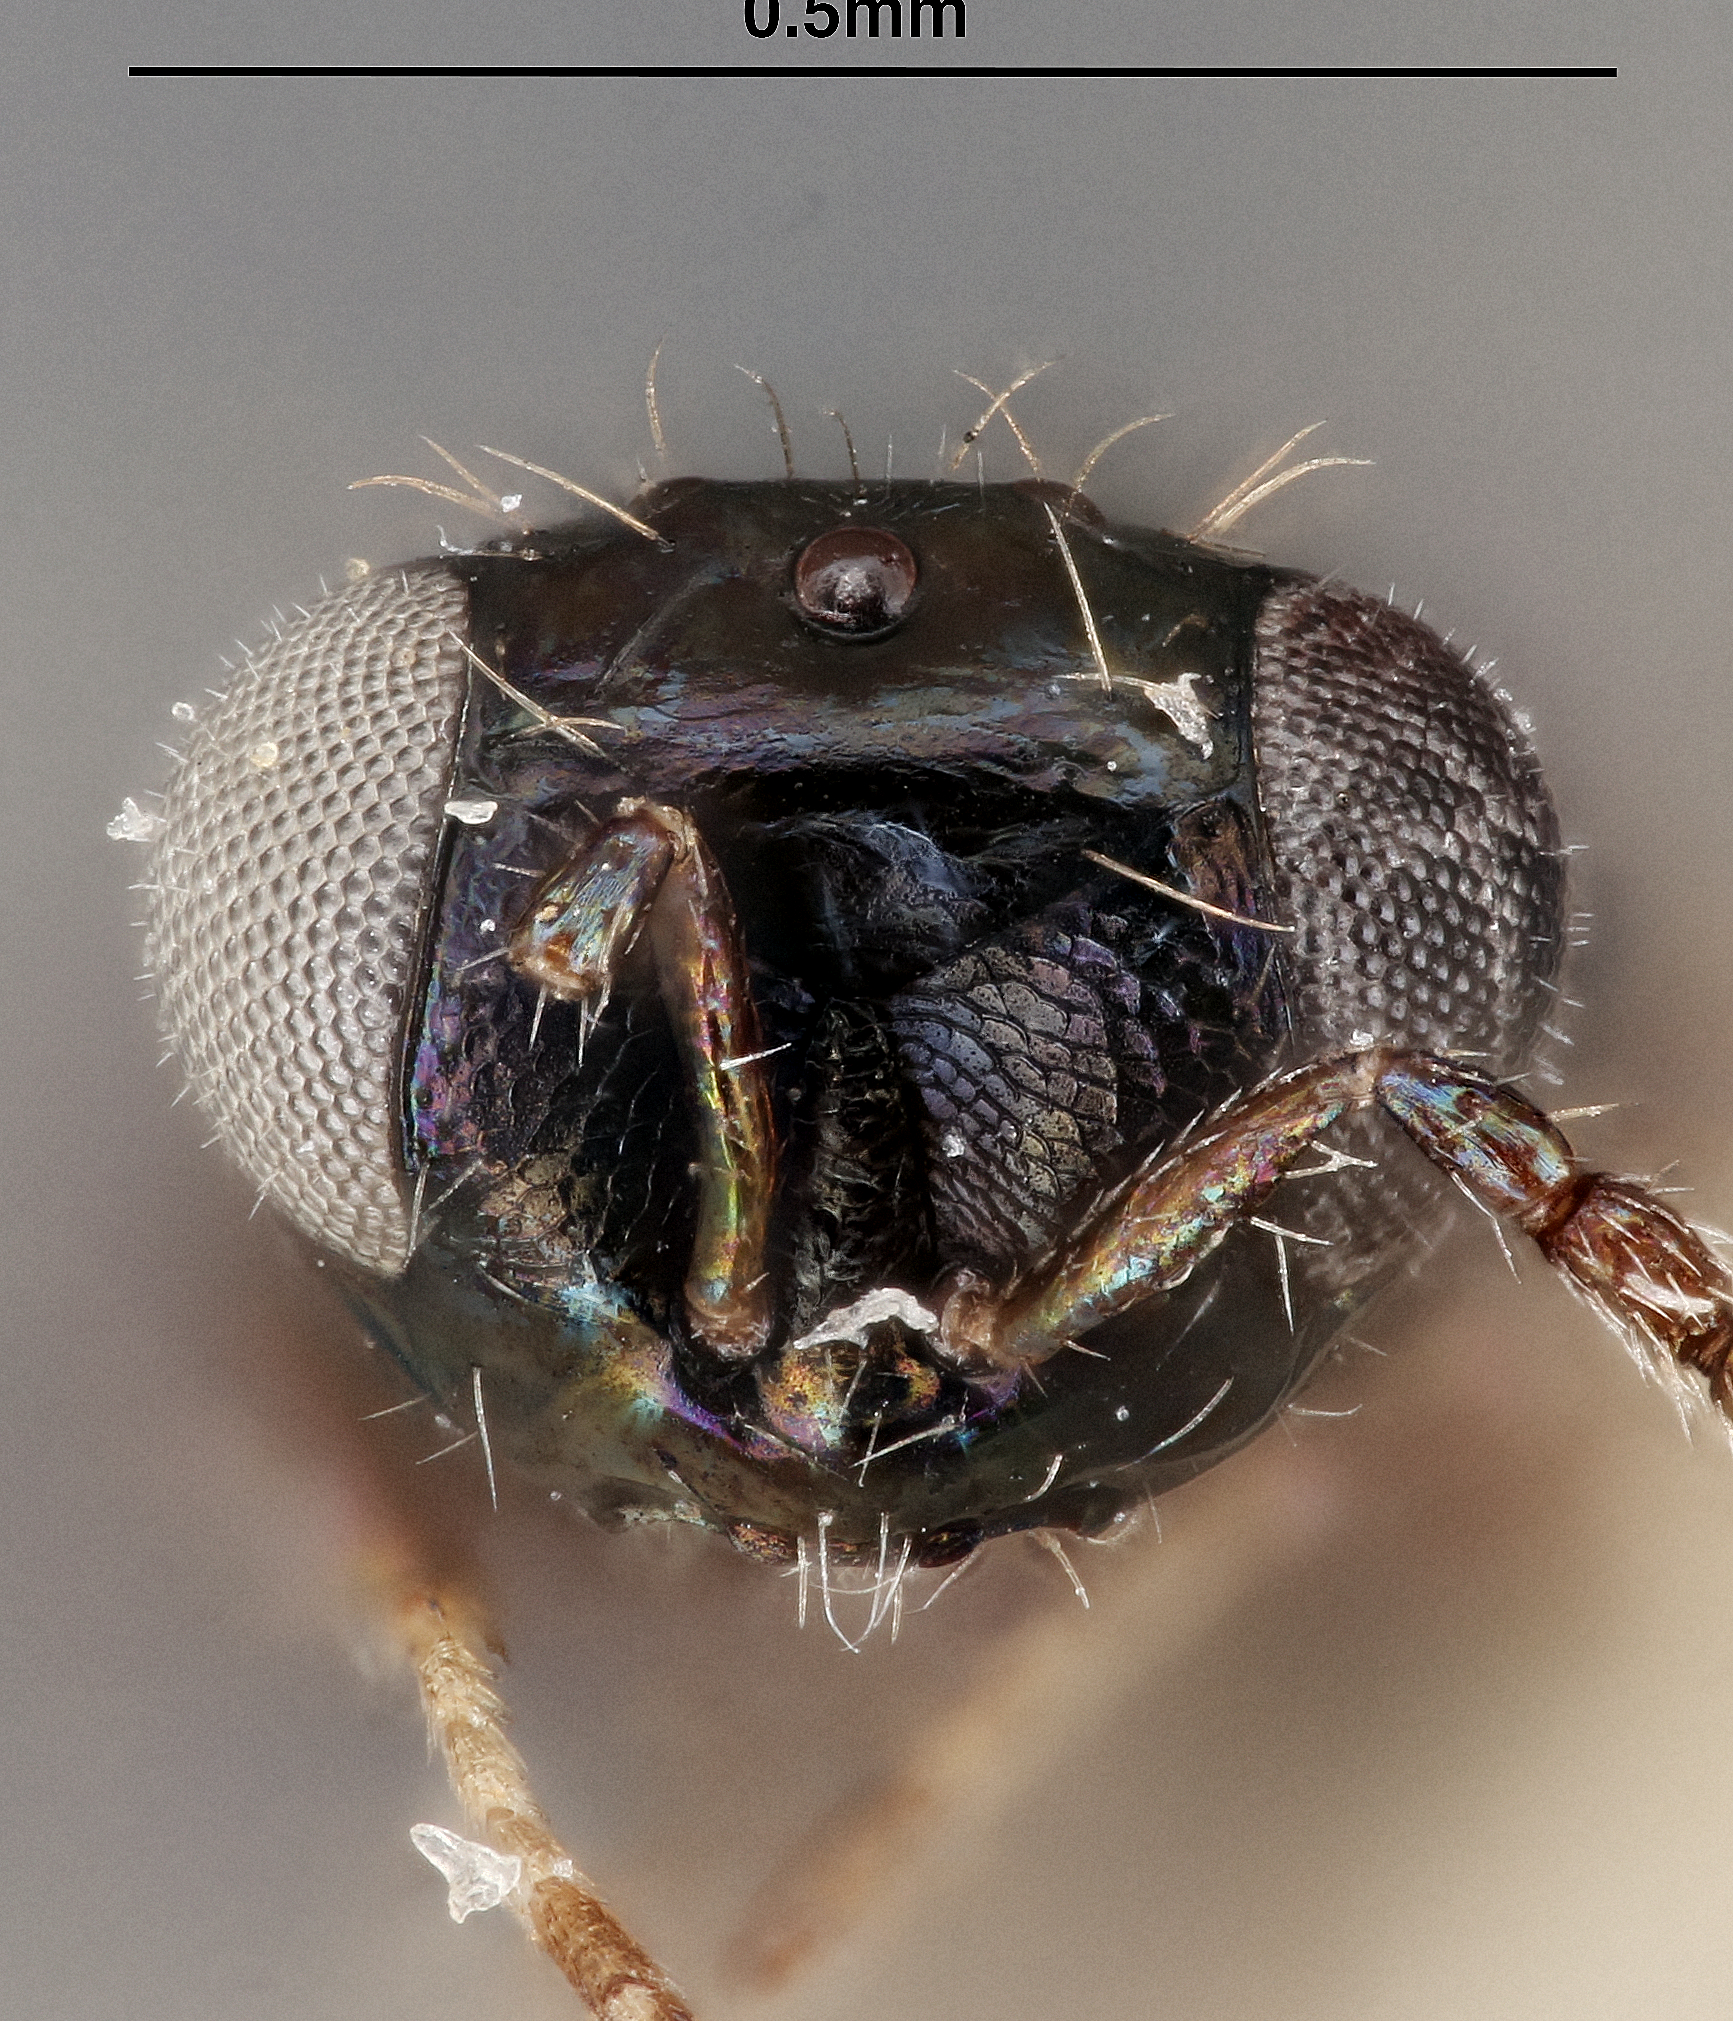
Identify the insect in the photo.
Pleurotropis furvum
